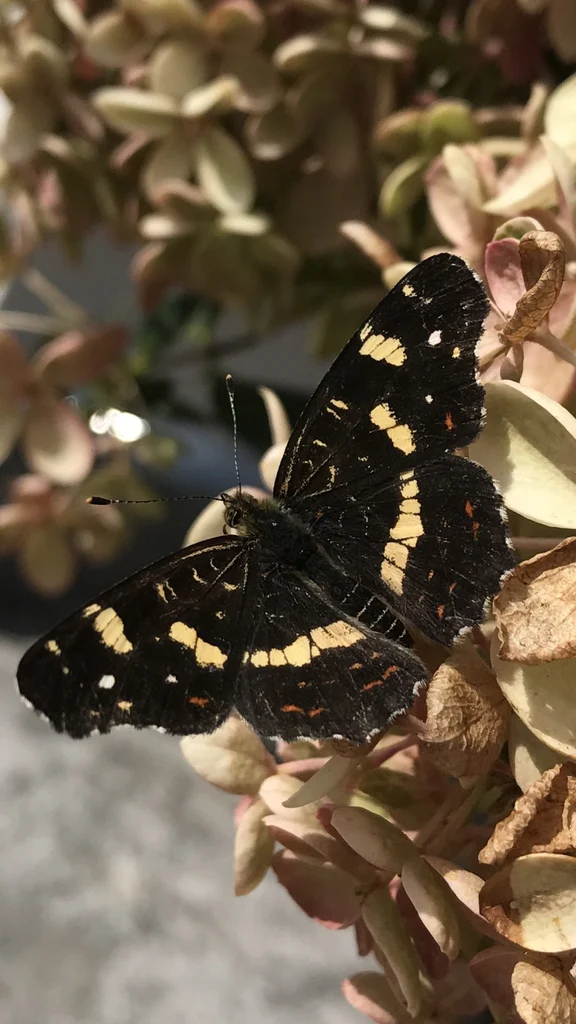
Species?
Araschnia levana
